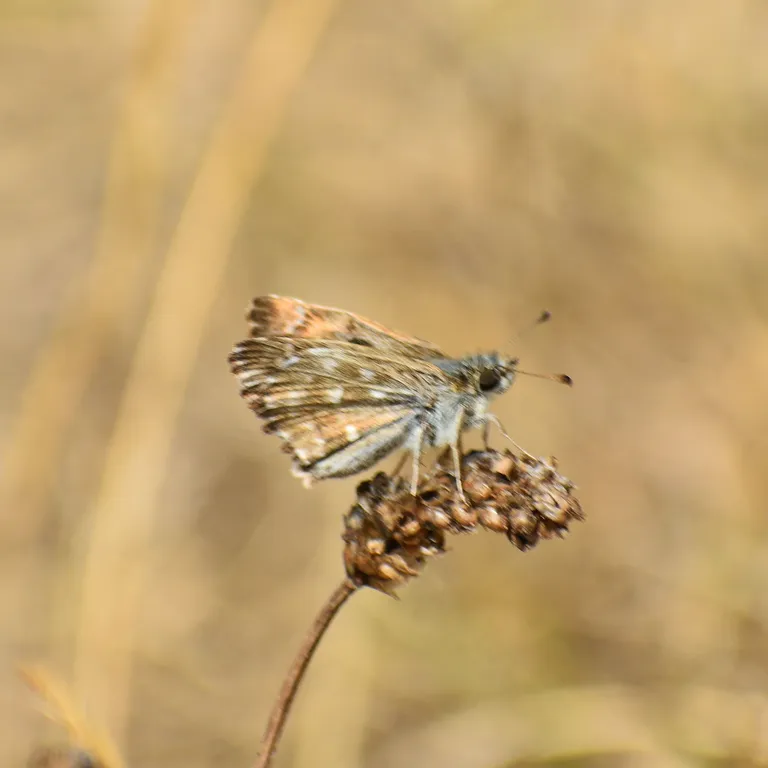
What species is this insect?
Carcharodus alceae
